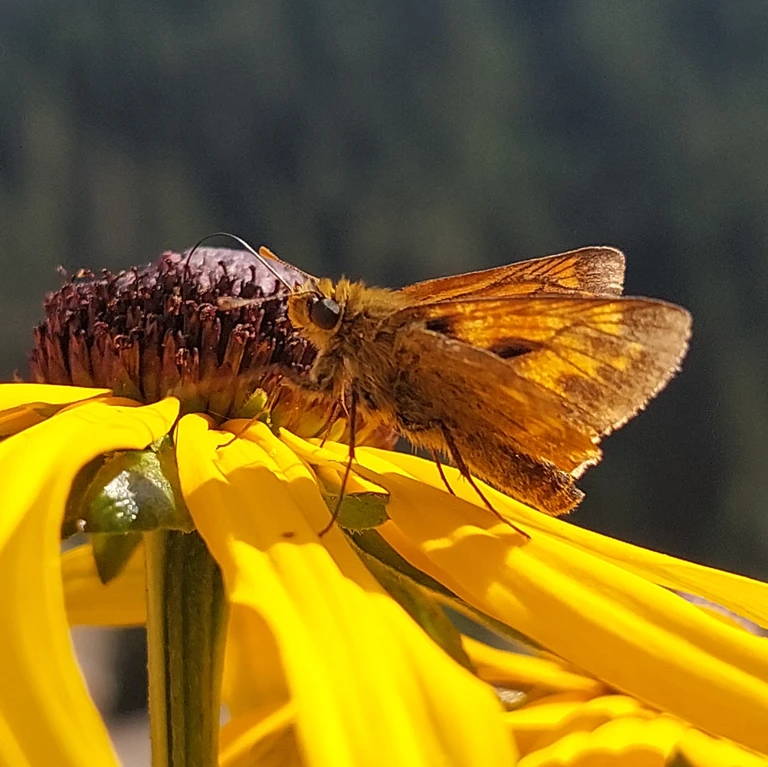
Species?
Ochlodes sylvanus (also Ochlodes venata)
